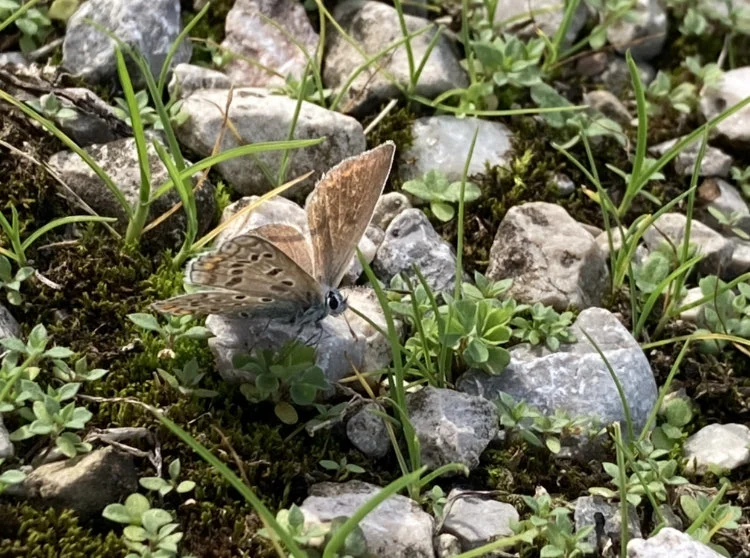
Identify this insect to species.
Polyommatus icarus
